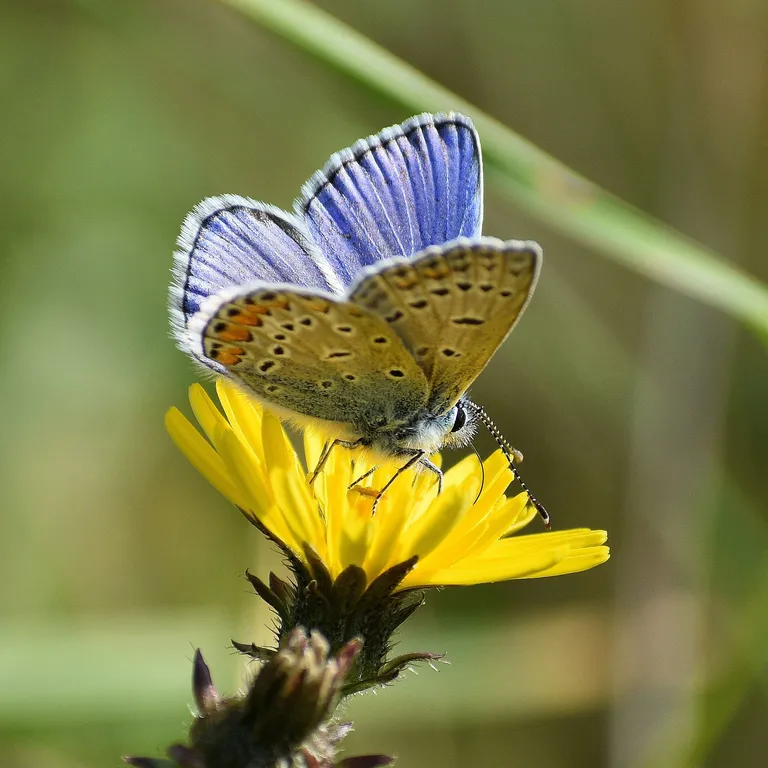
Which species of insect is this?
Polyommatus icarus
